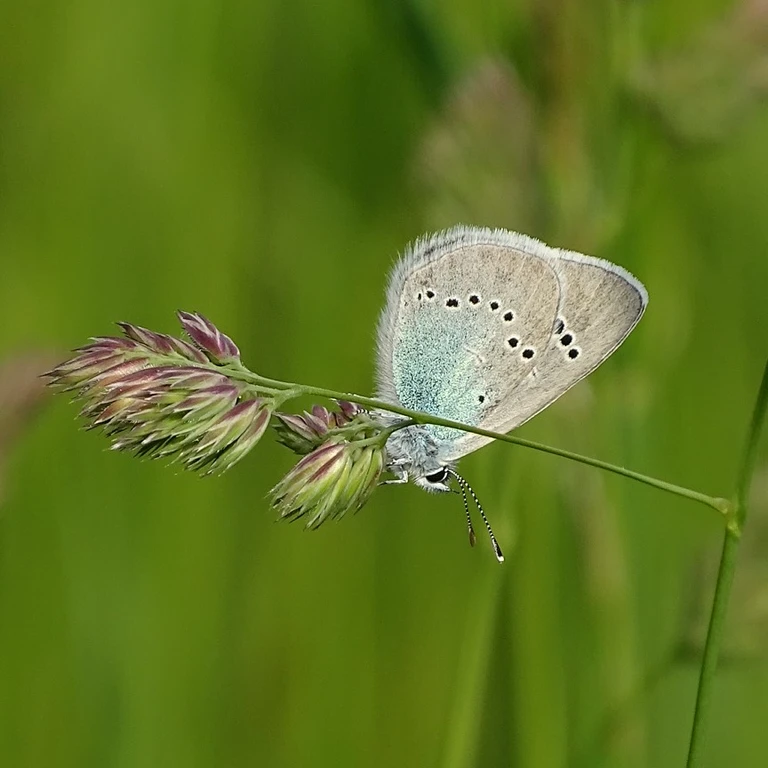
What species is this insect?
Glaucopsyche alexis
